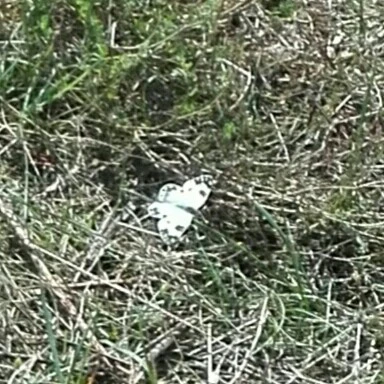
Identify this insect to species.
Pontia edusa
